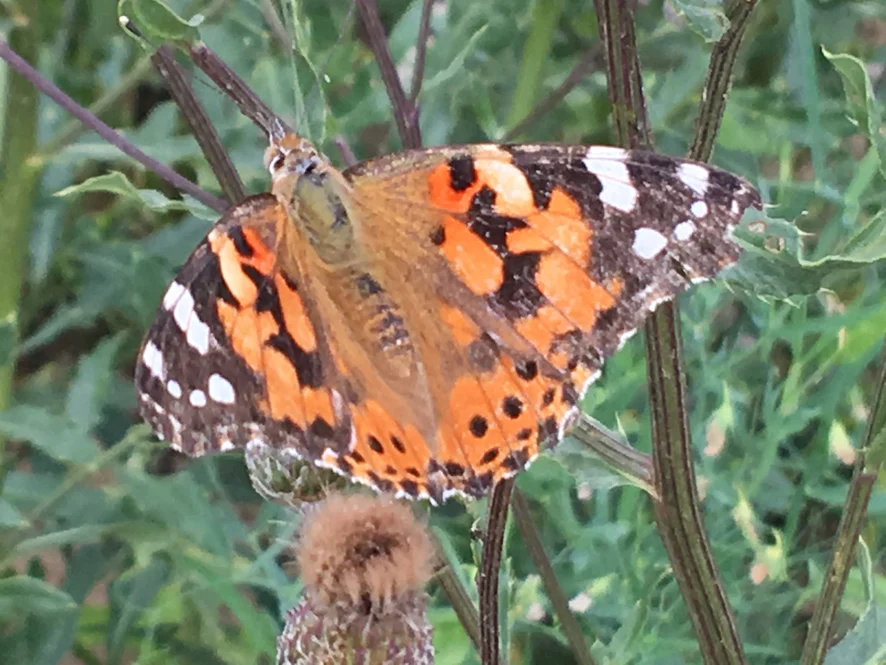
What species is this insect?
Vanessa cardui
